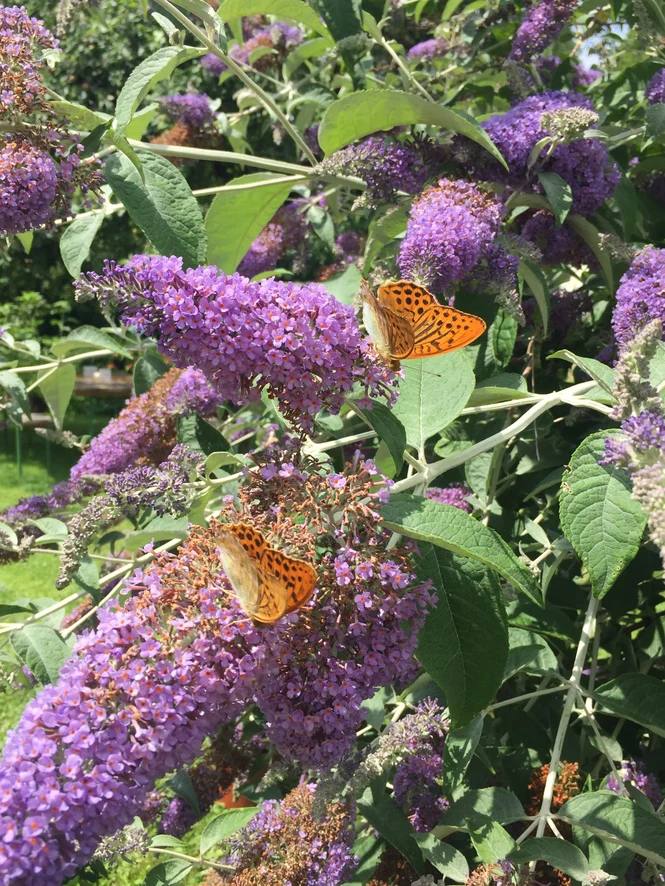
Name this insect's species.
Argynnis paphia
